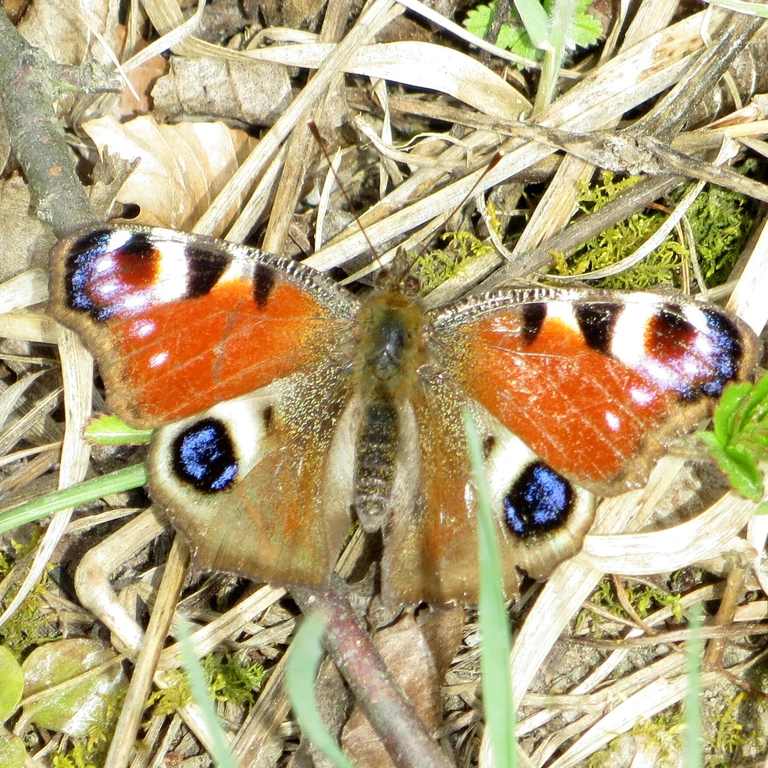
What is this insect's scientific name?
Aglais io
